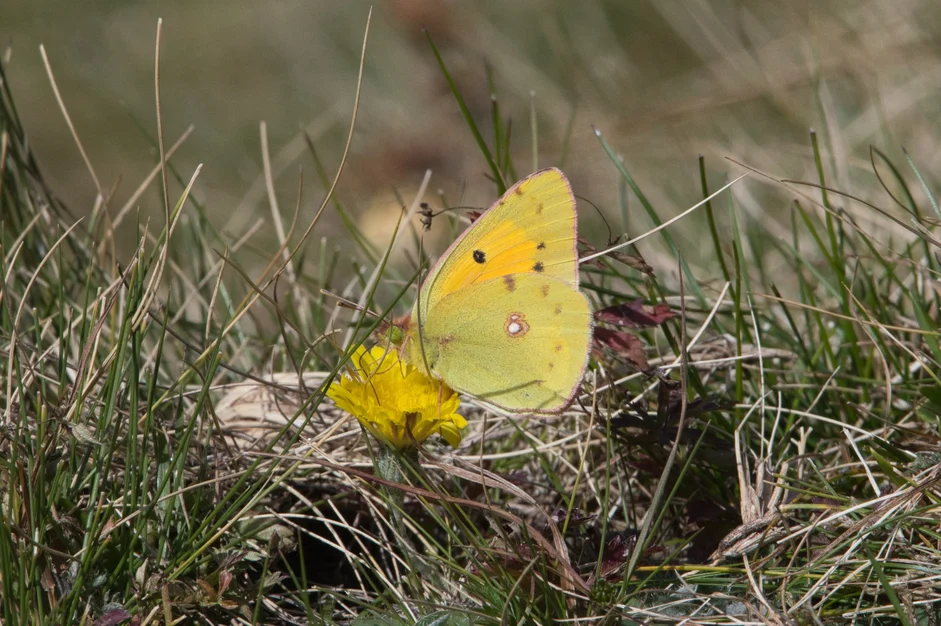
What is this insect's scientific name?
Colias croceus
